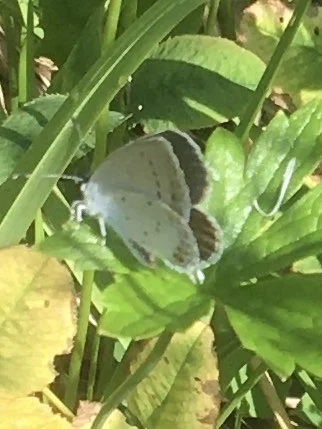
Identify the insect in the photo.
Cupido argiades (also Elkalyce argiades)
